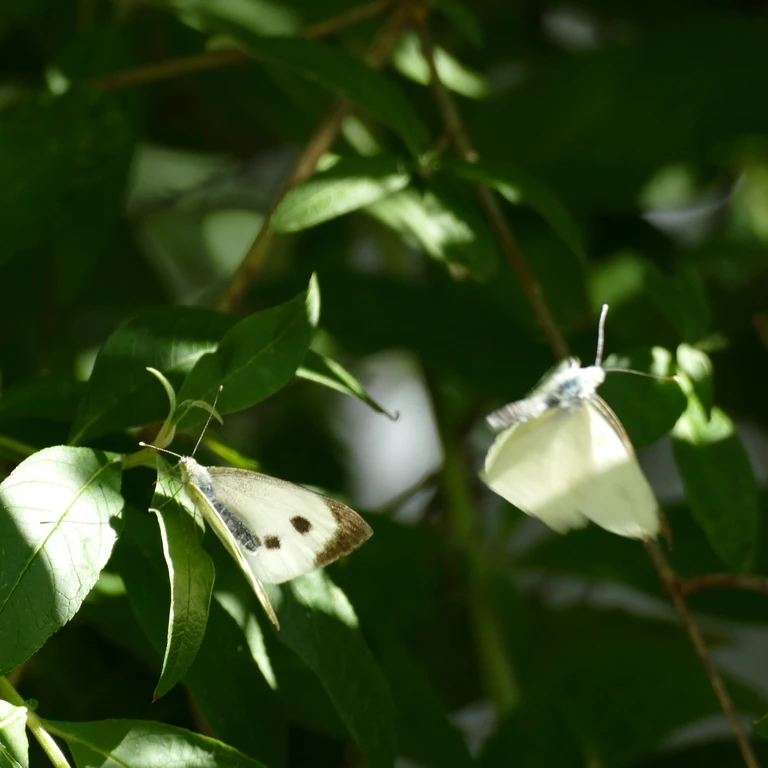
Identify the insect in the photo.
Pieris brassicae
